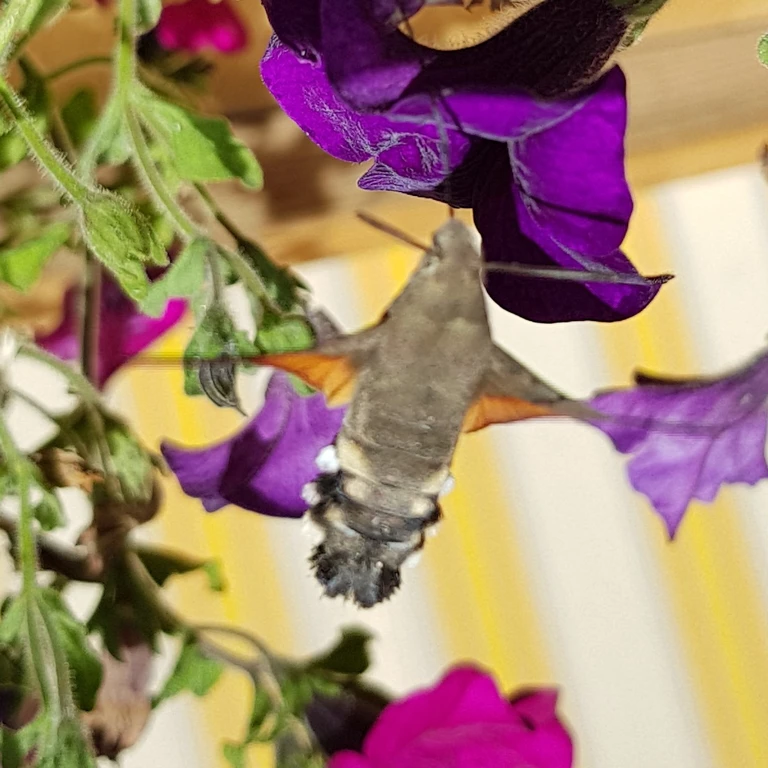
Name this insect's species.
Macroglossum stellatarum
